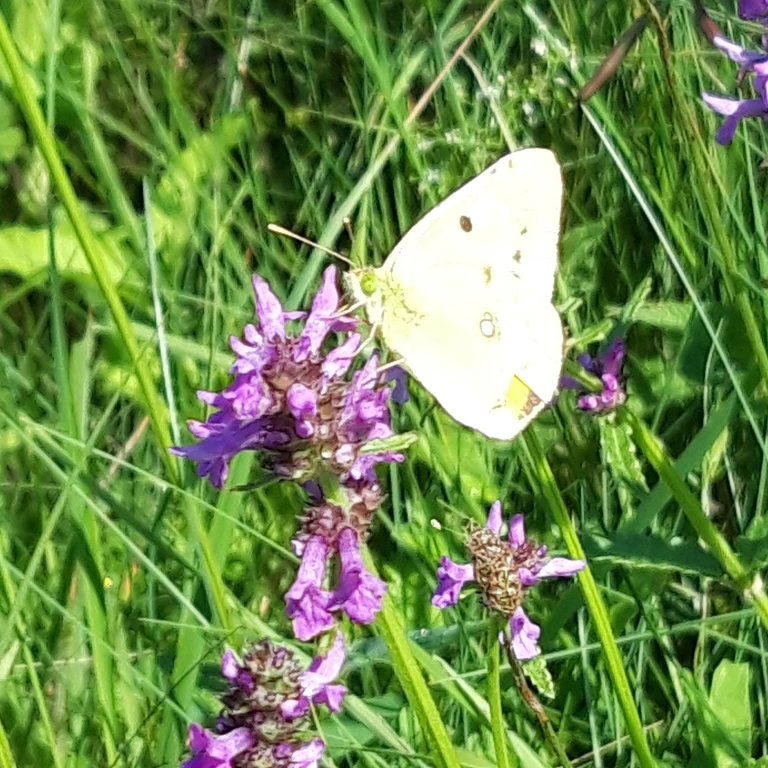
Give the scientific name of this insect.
Colias croceus
